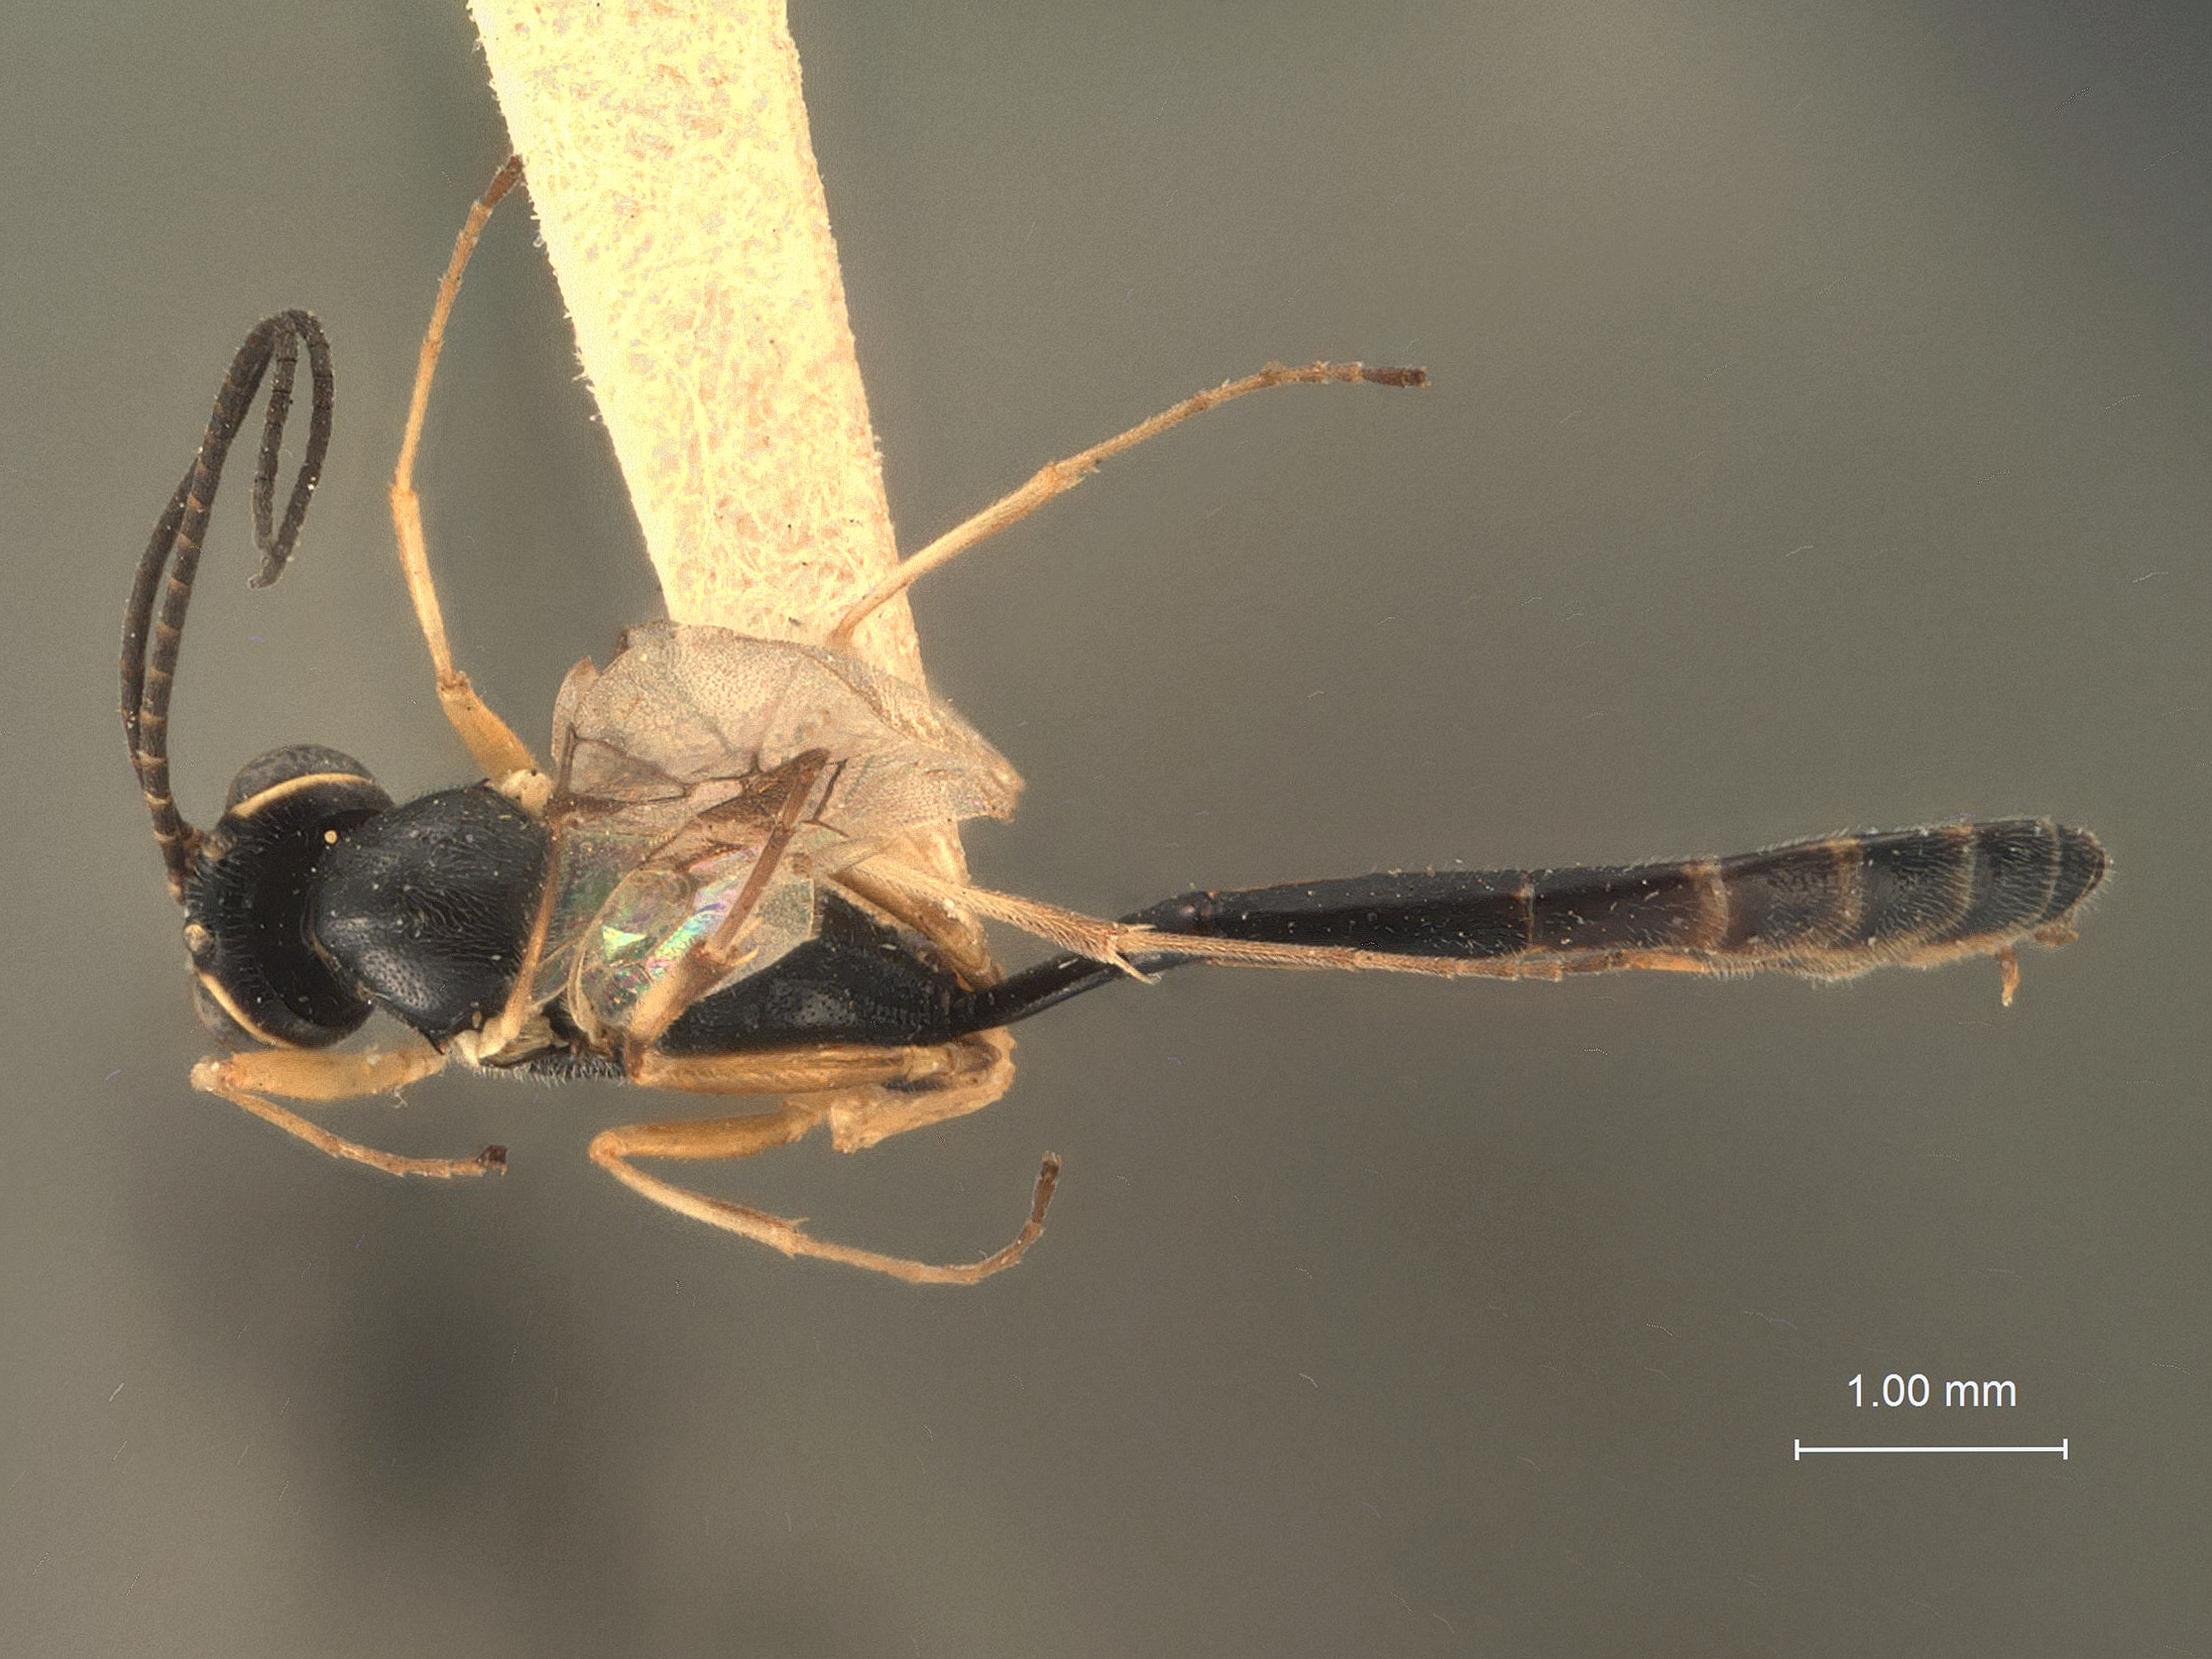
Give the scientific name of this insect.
Temelucha bakeri
